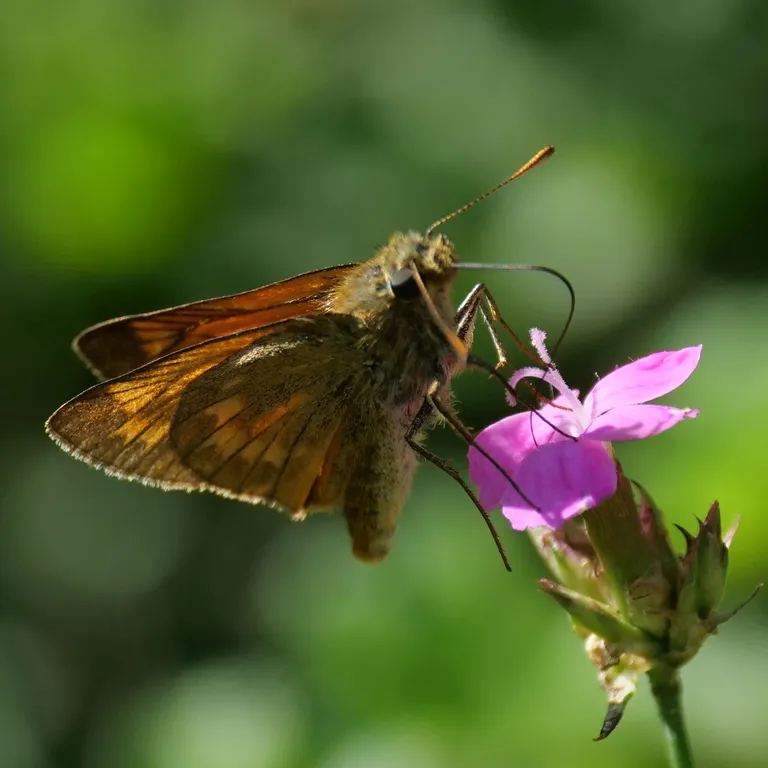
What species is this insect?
Ochlodes sylvanus (also Ochlodes venata)
